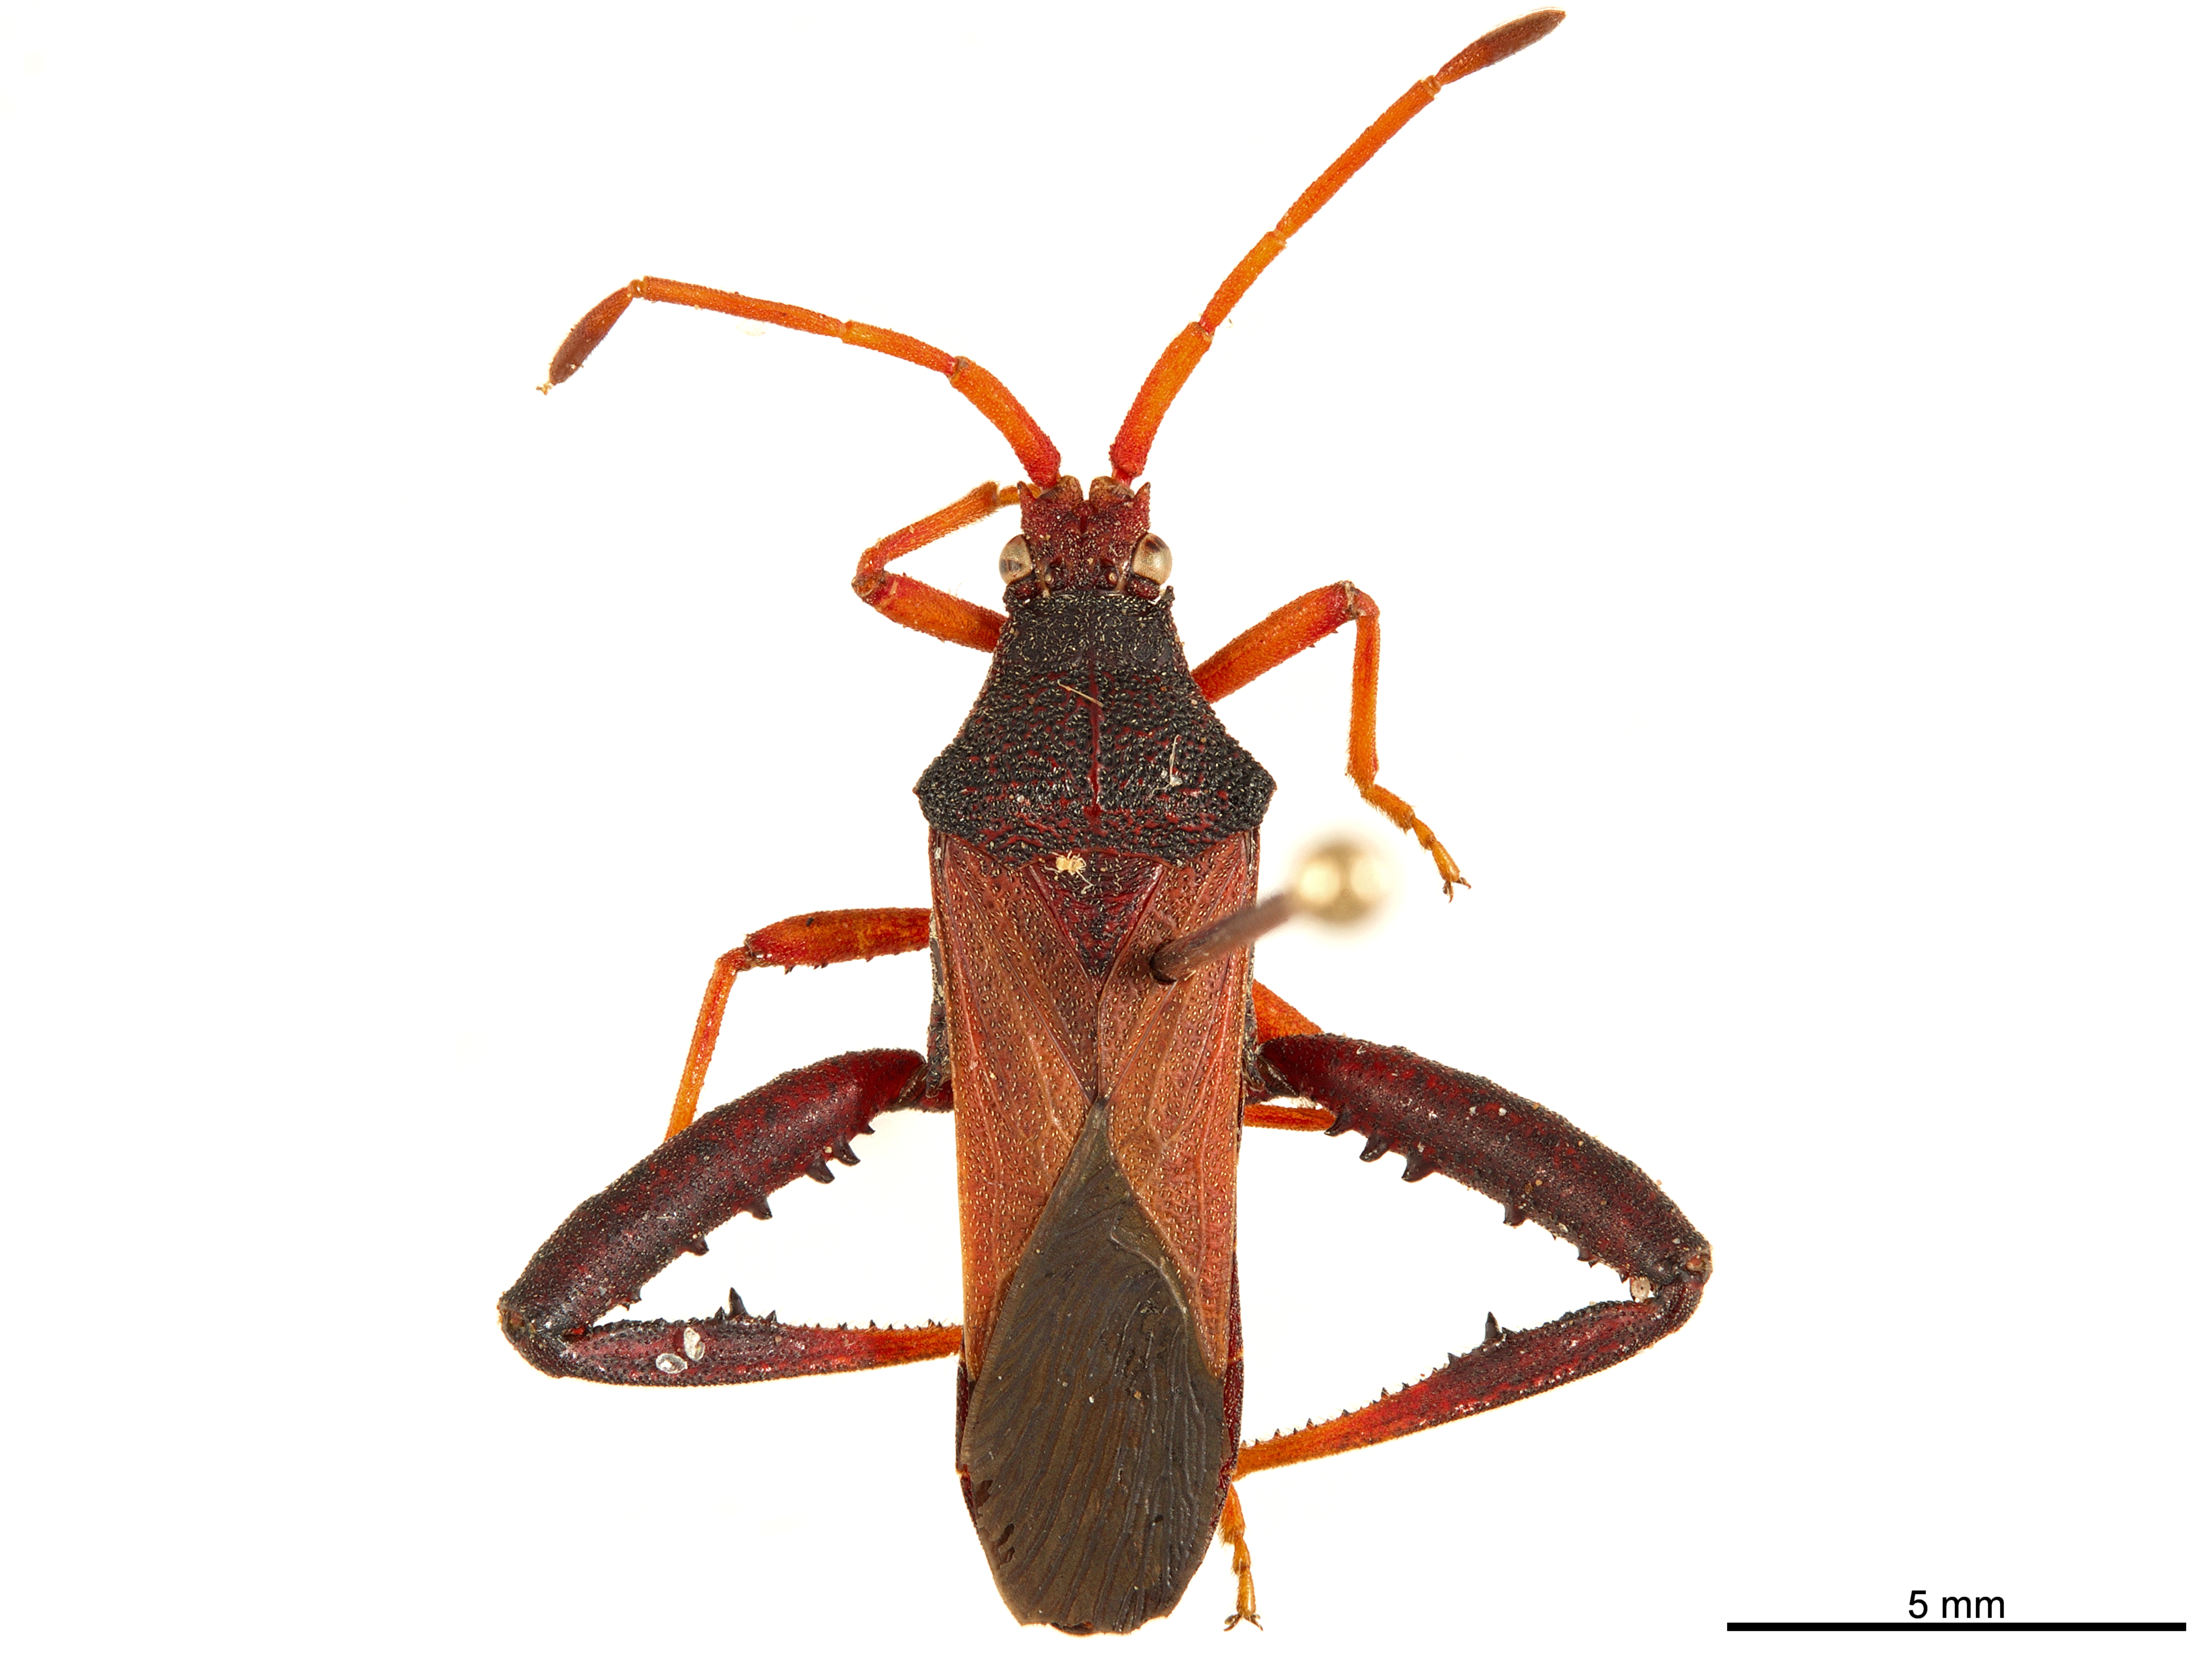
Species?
Dersagrena subfoveolata
